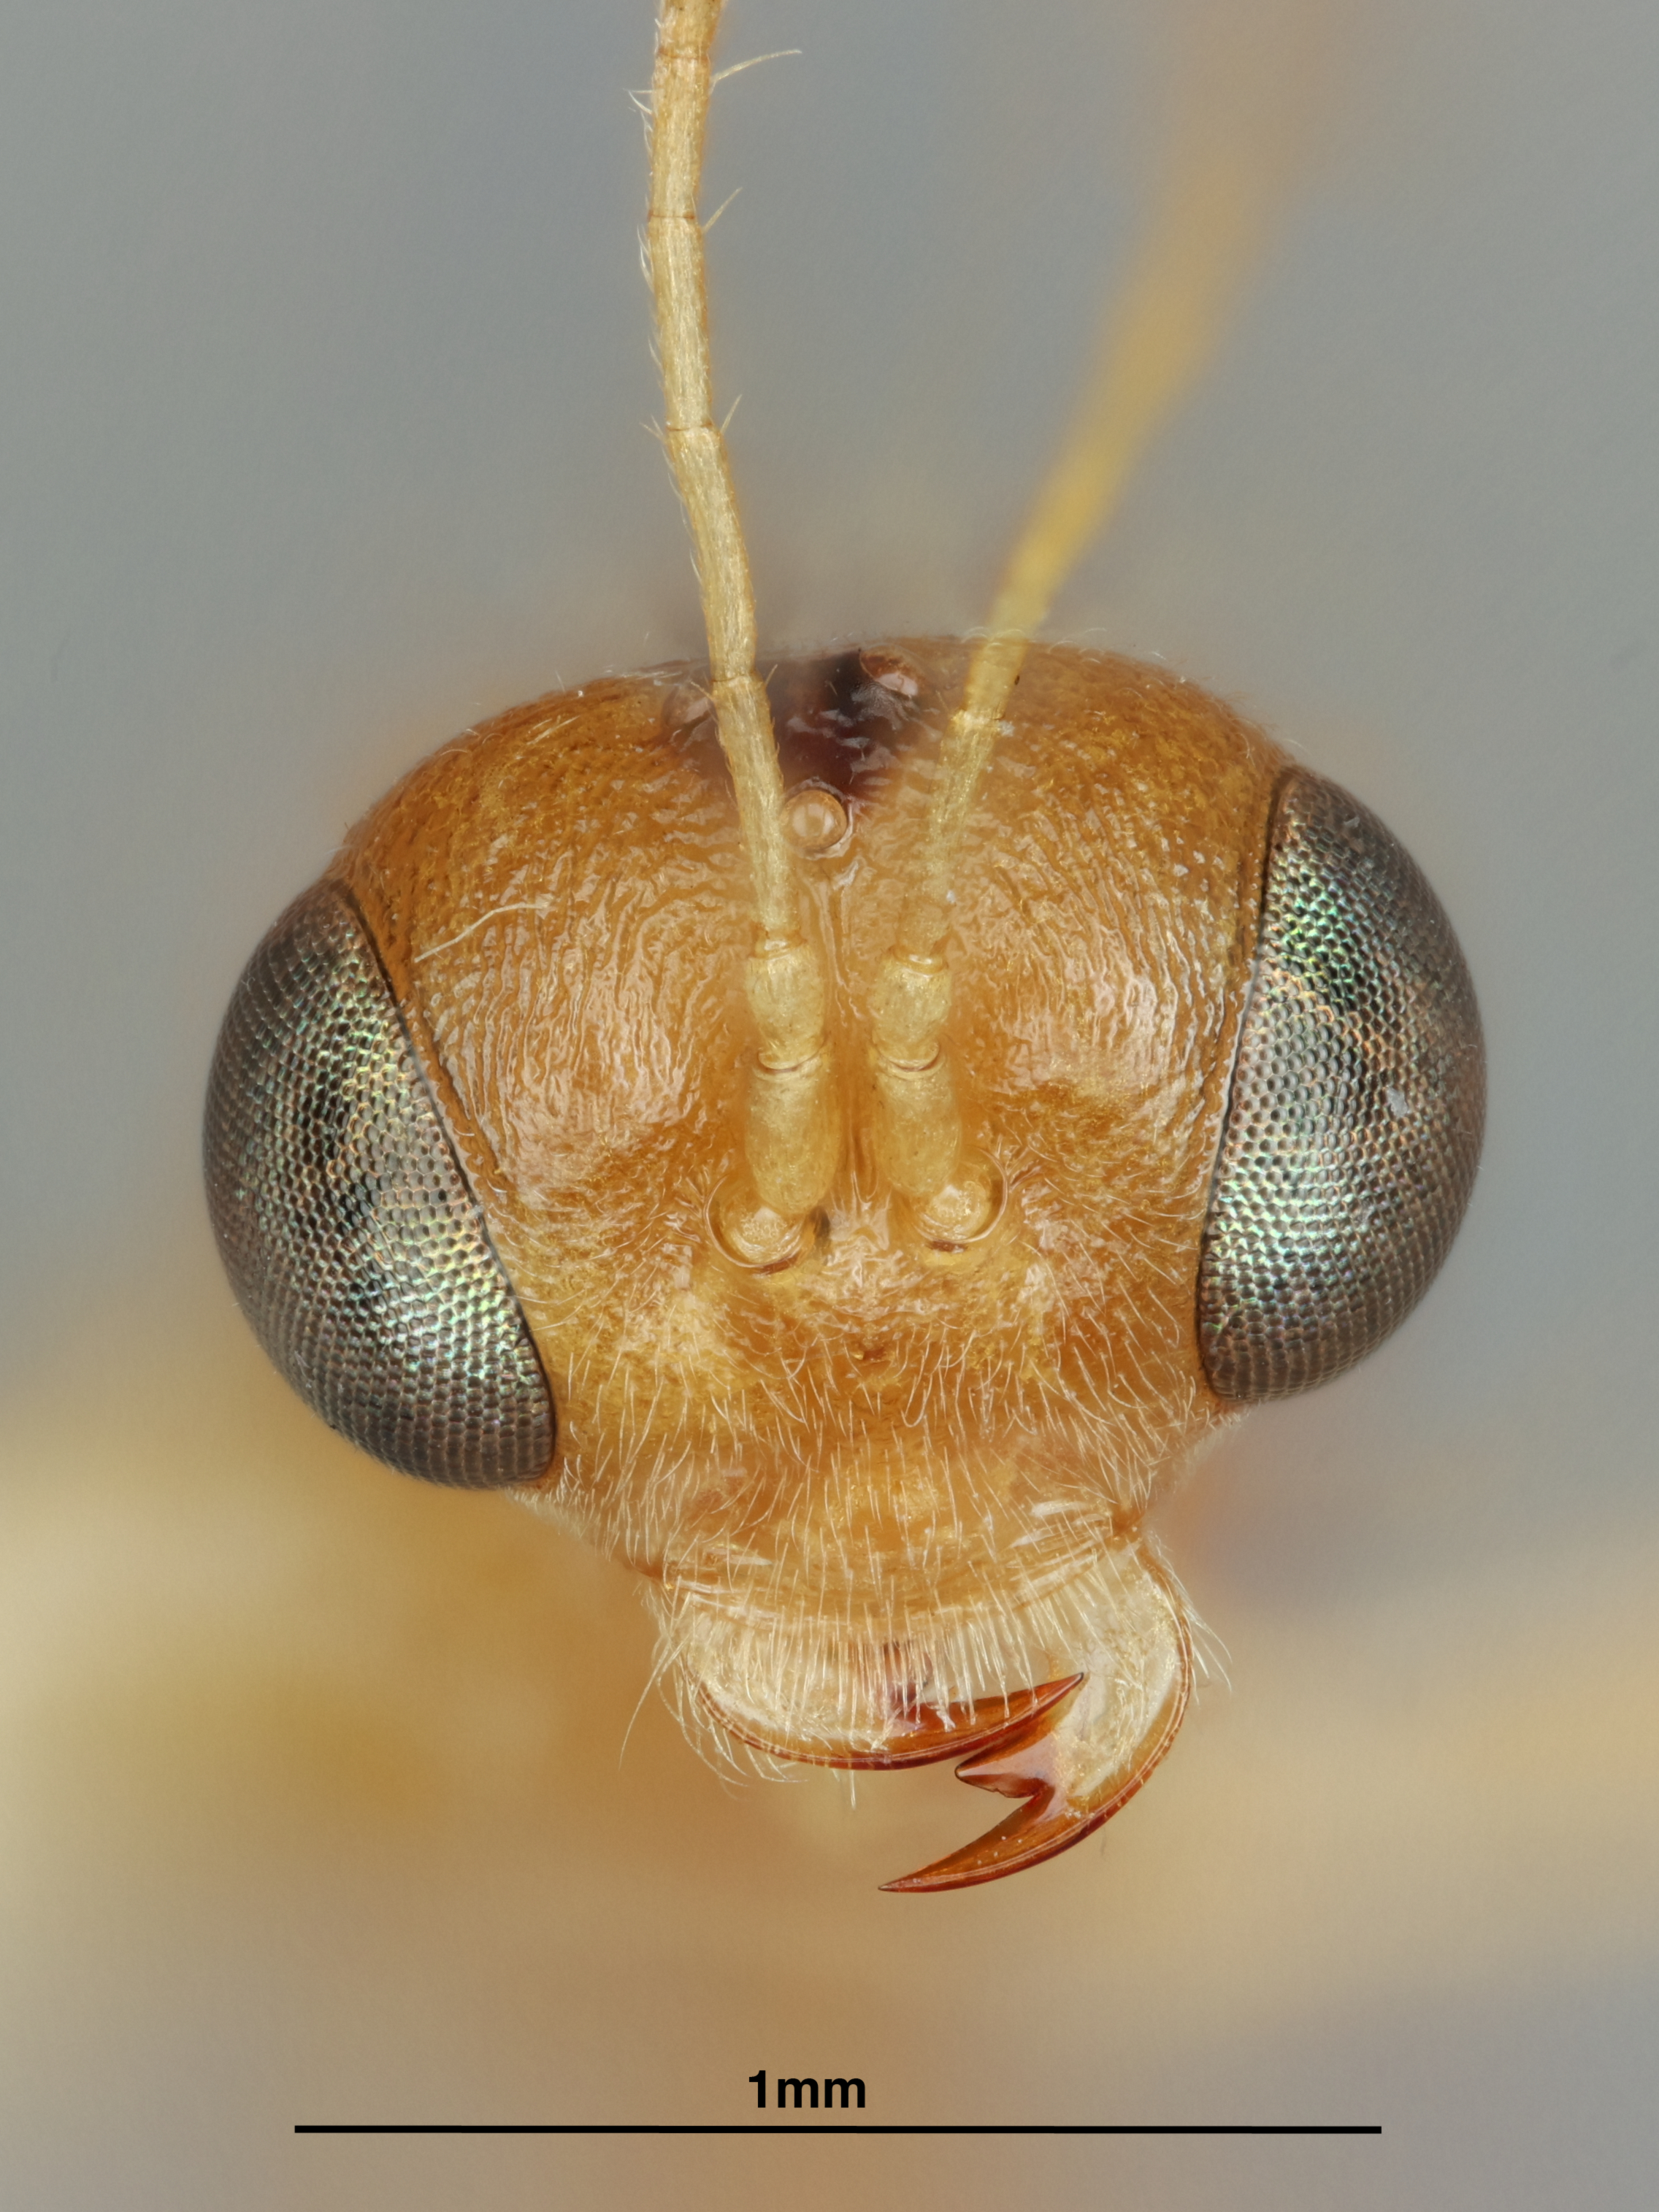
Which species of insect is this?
Chrysopophthorus tropicalis
